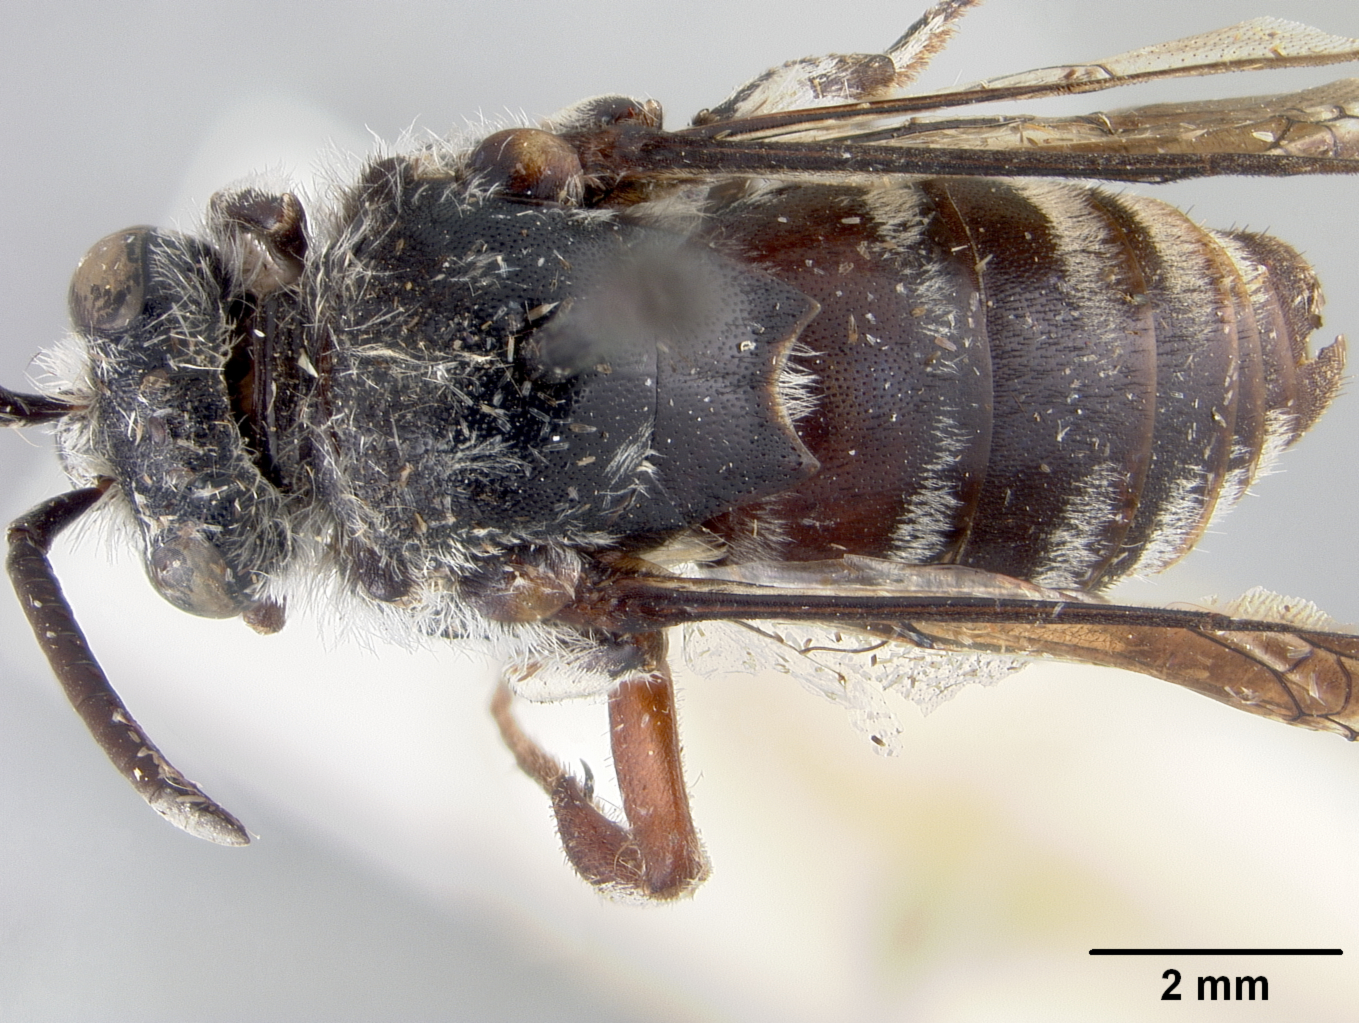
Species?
Thyreus illudens
